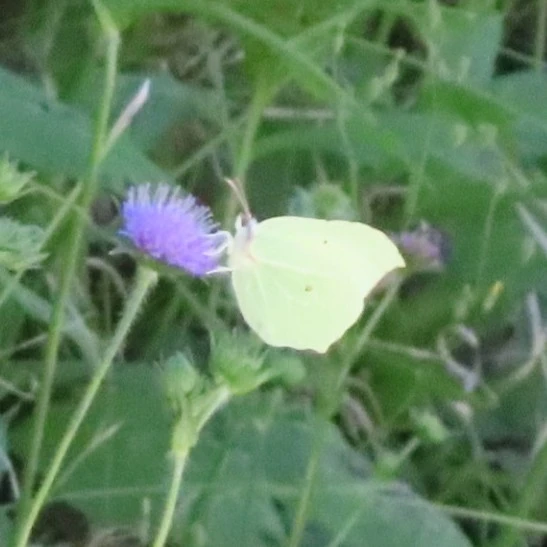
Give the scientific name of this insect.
Gonepteryx rhamni
